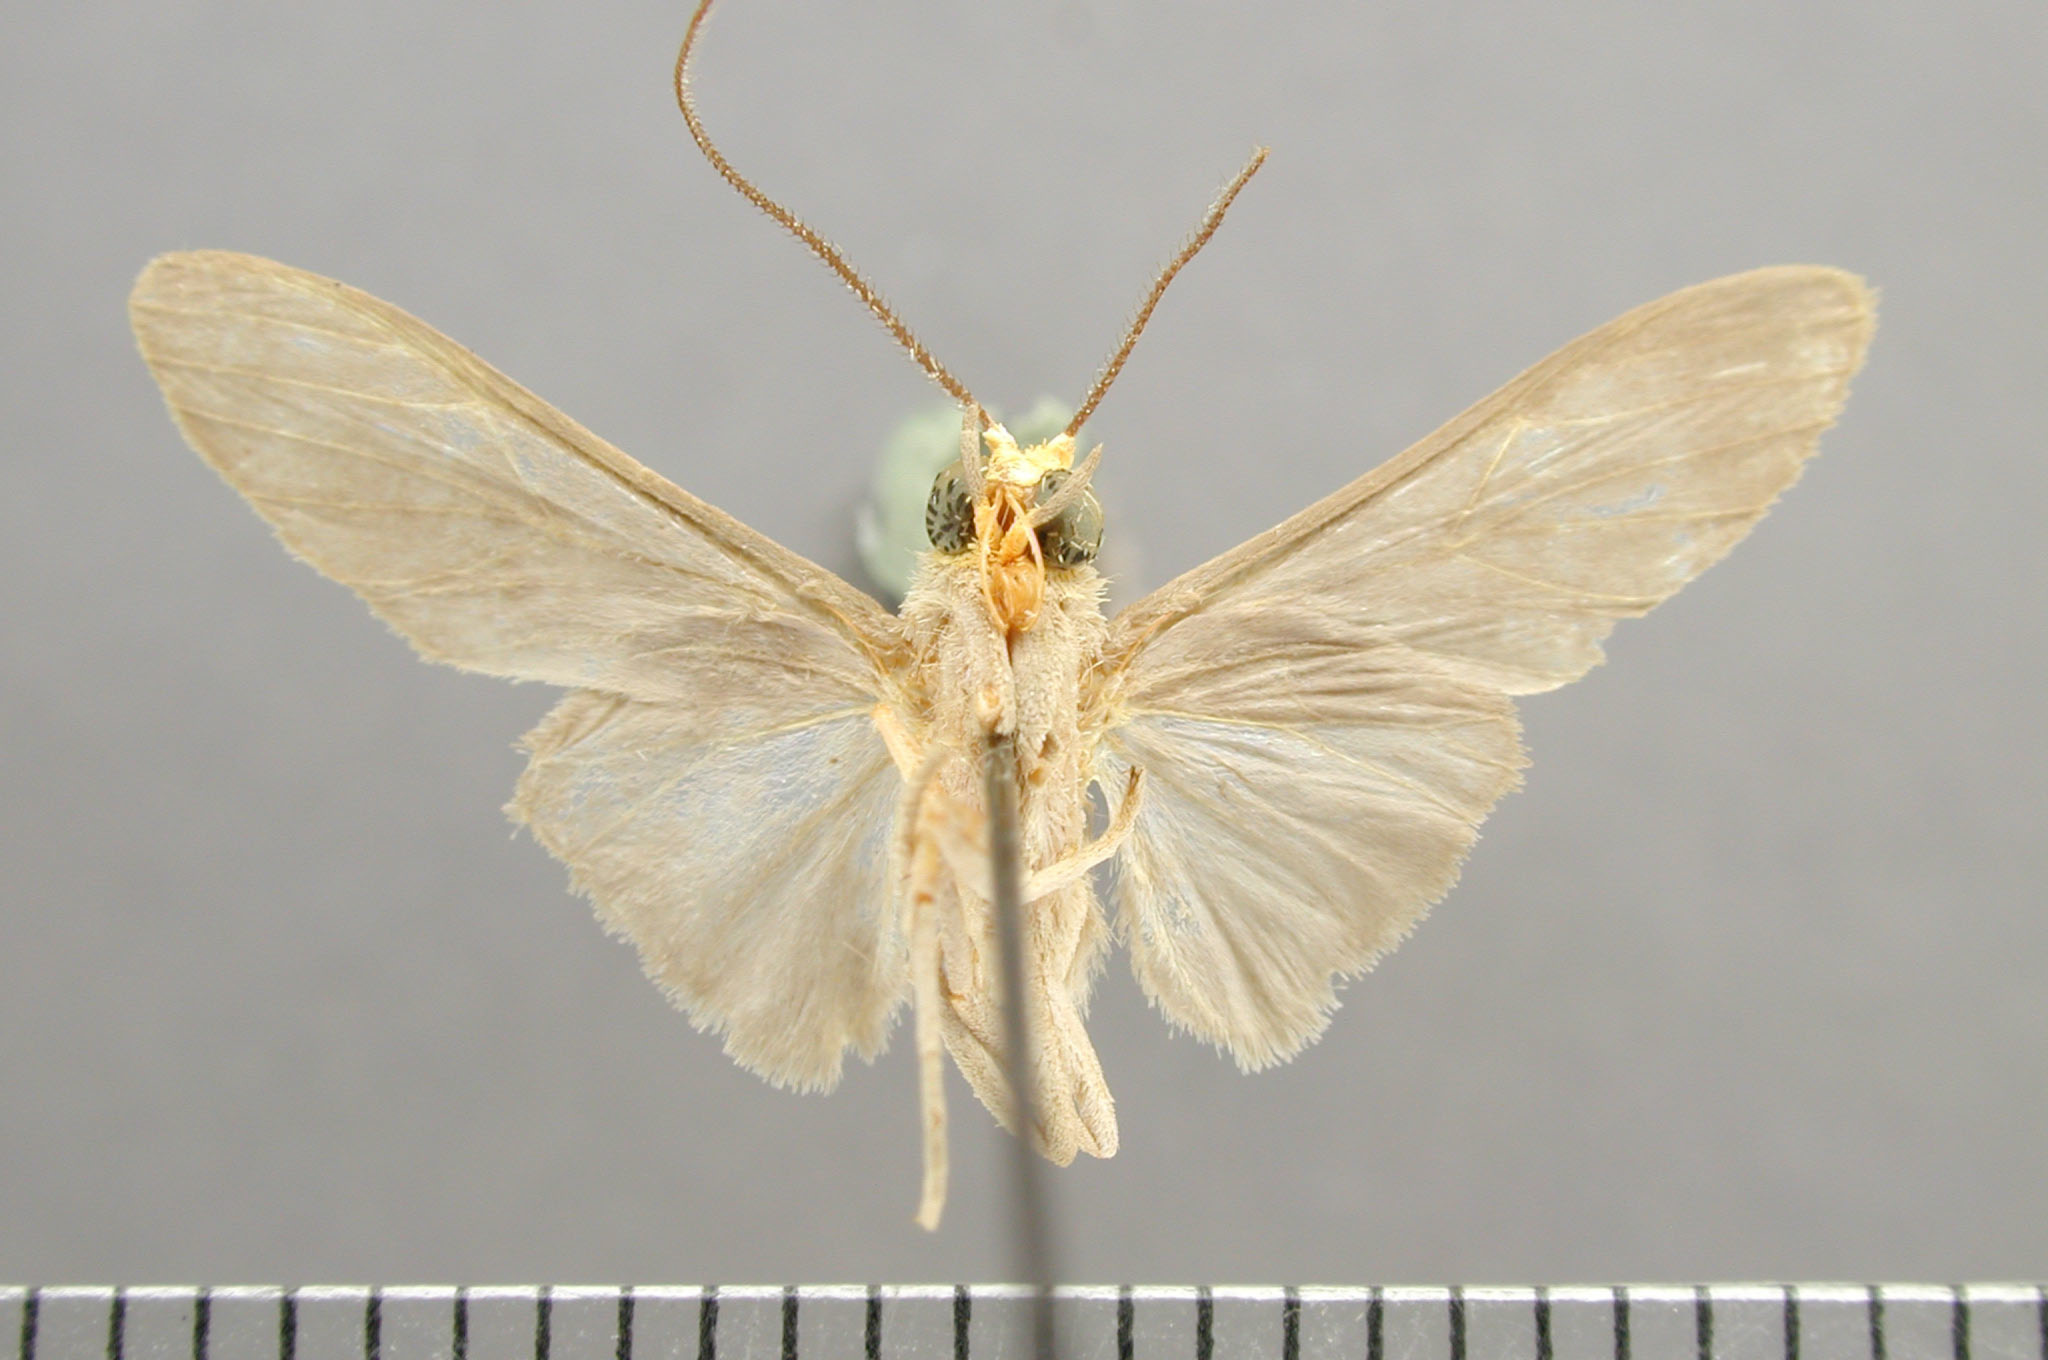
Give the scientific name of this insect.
Nezula grisea
